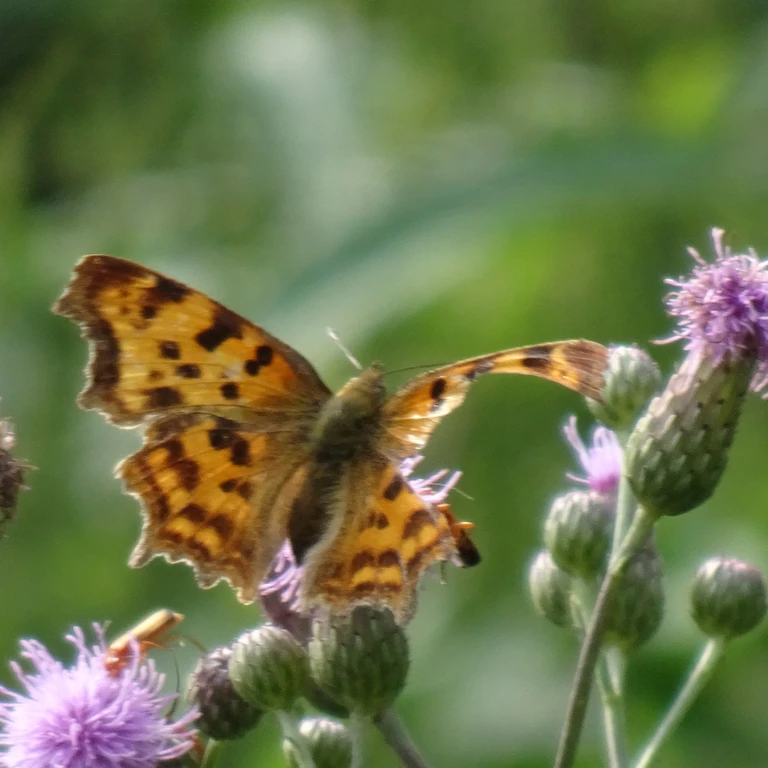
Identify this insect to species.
Polygonia c-album
